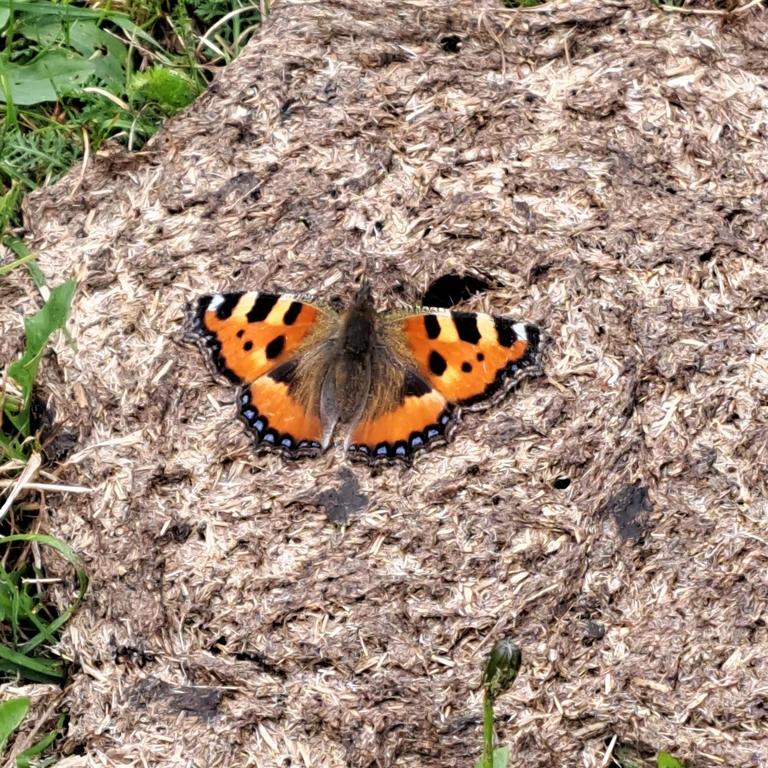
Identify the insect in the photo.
Aglais urticae
